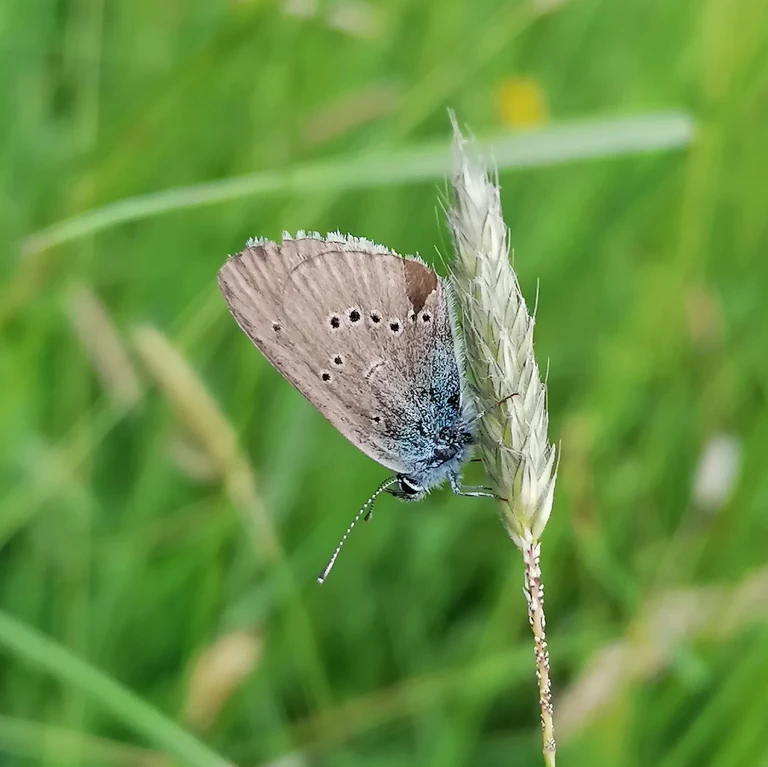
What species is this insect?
Cyaniris semiargus
